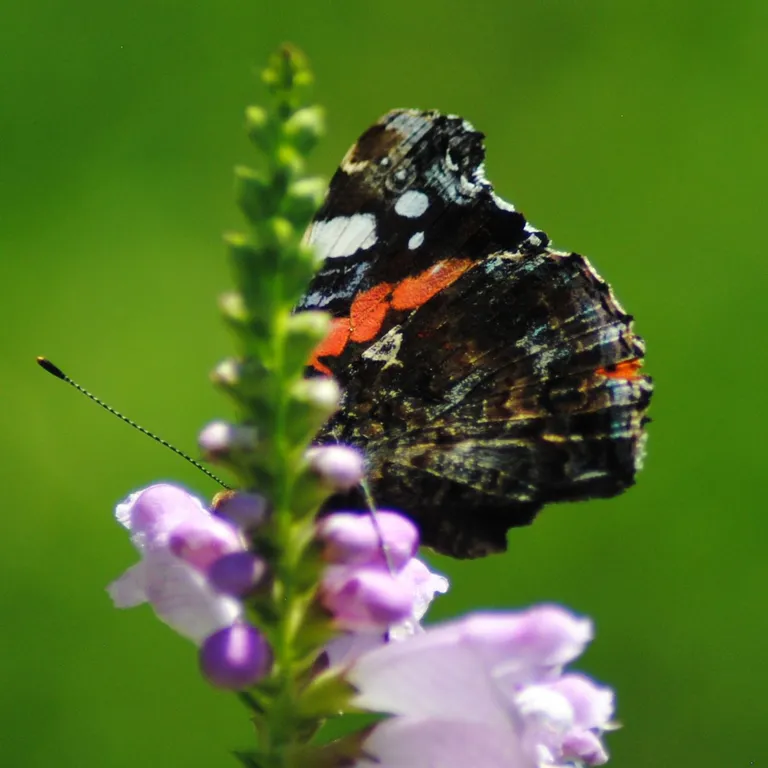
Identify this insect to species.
Vanessa atalanta
